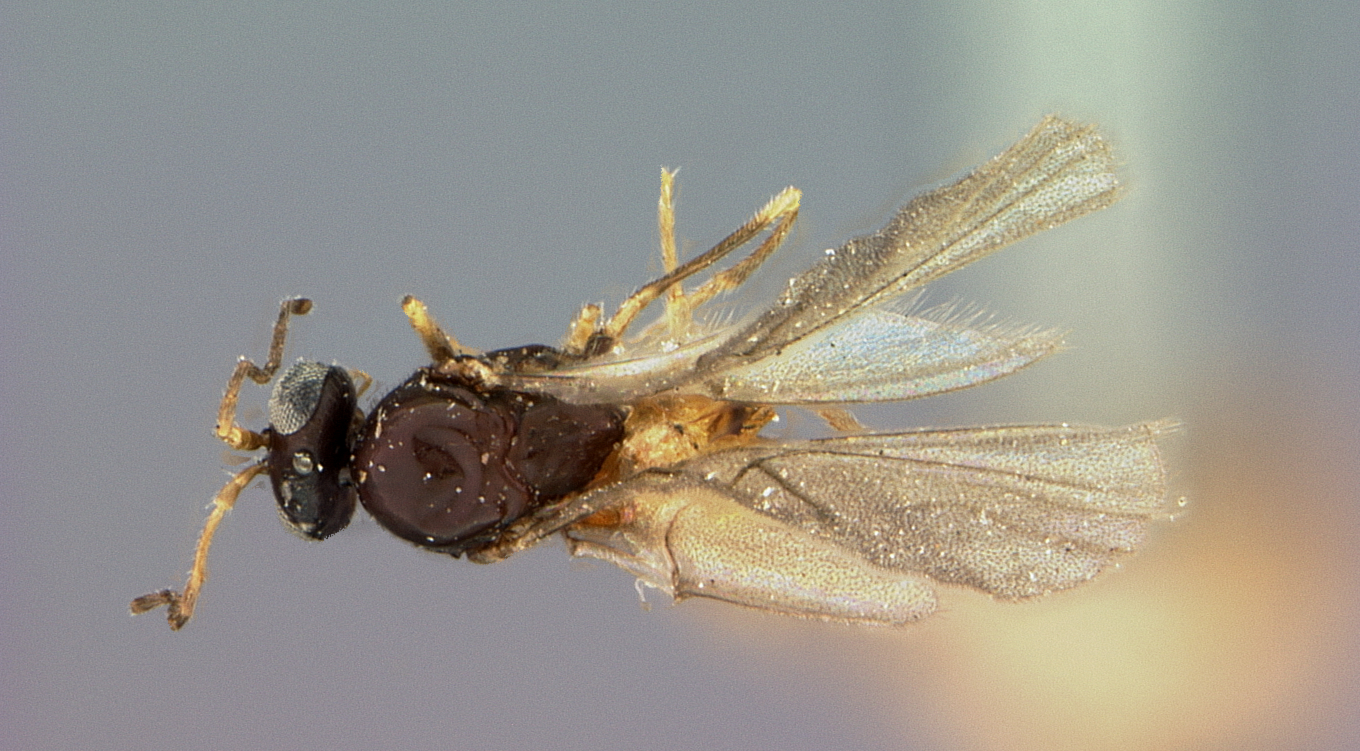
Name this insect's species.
Neuroterus congregatus
